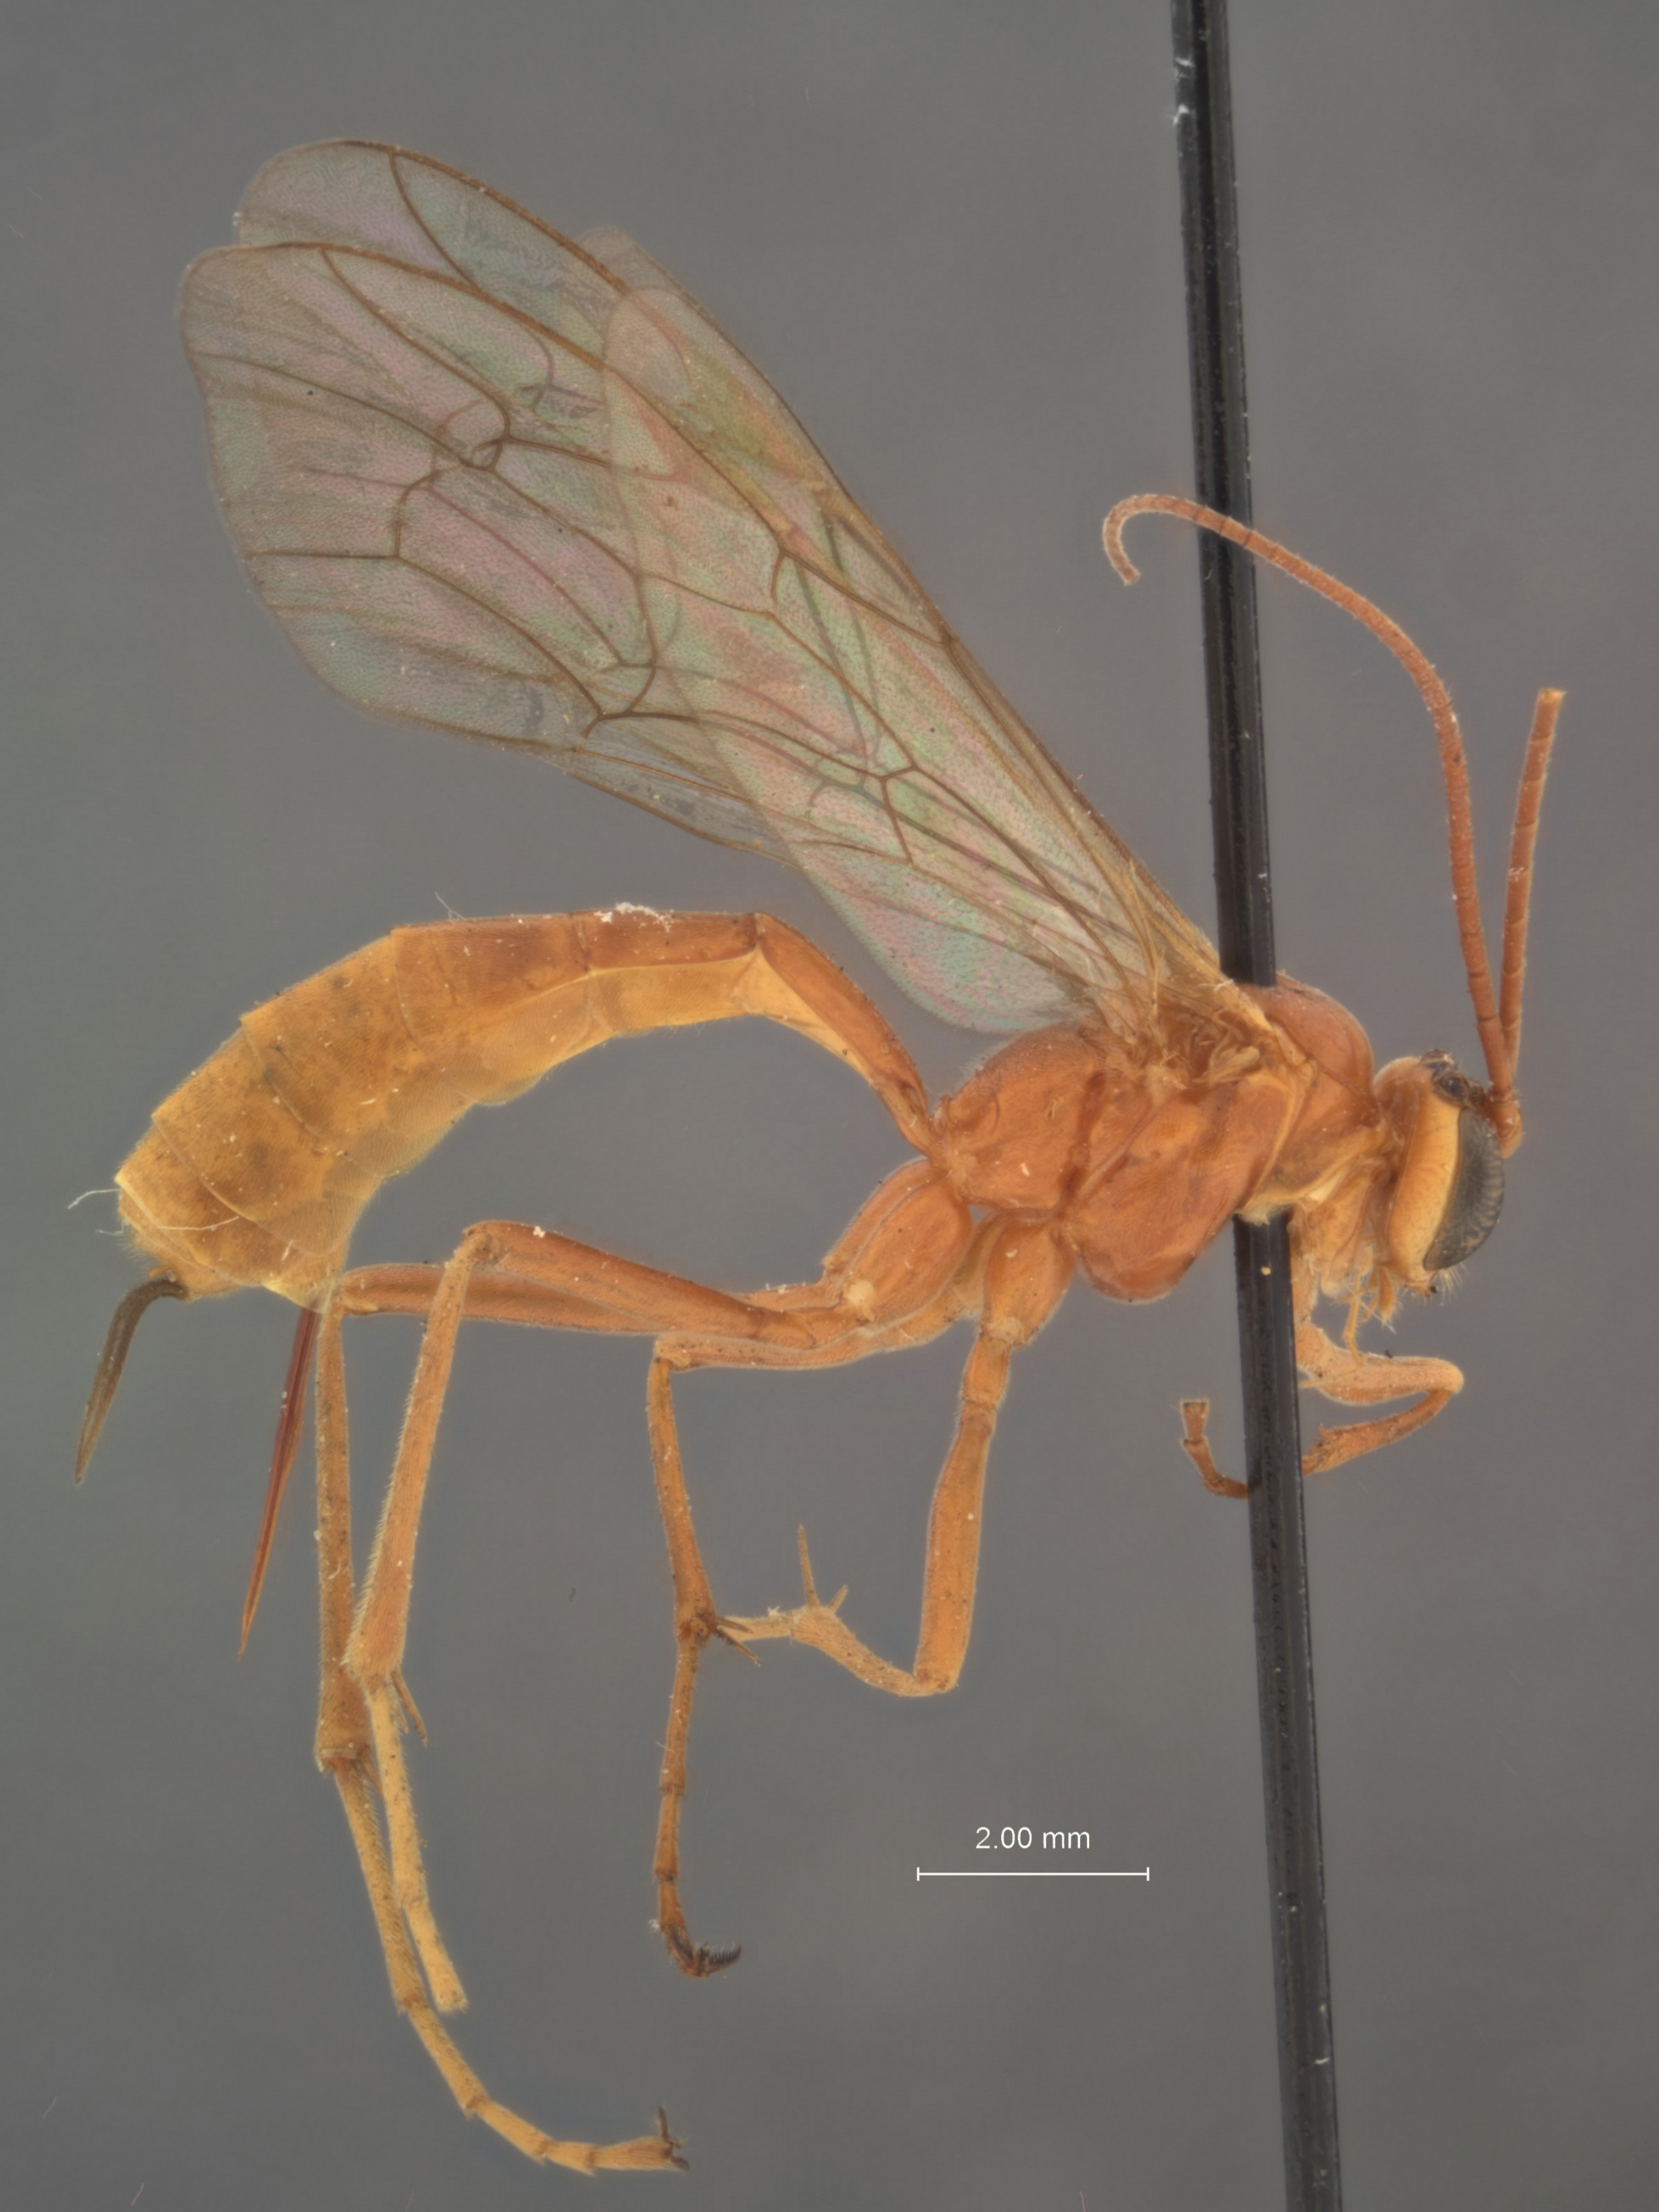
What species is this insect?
Paniscus leo
